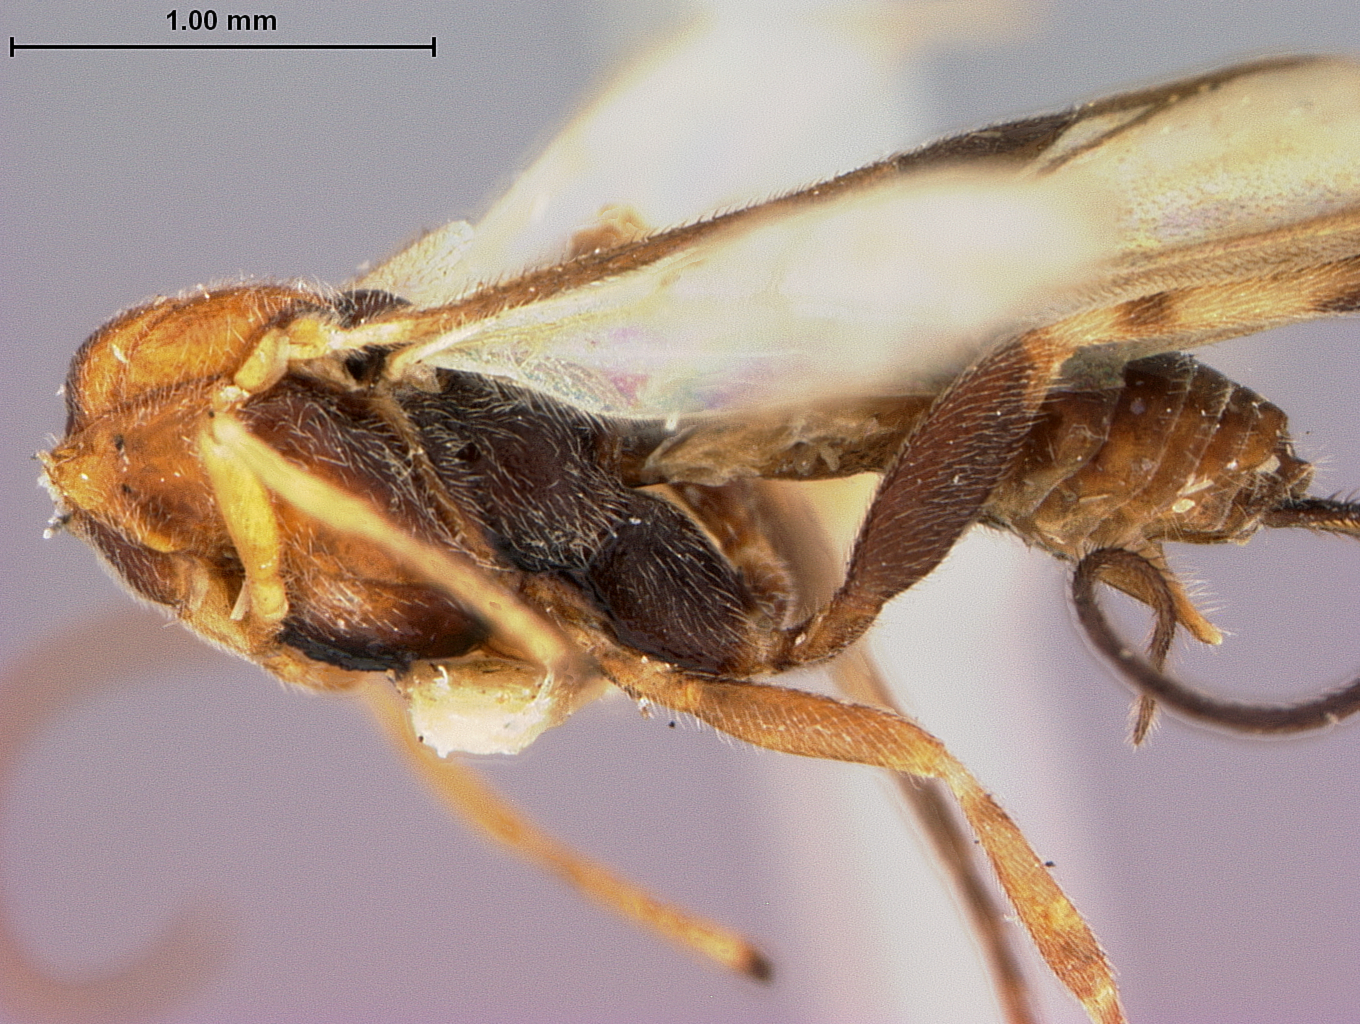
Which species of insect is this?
Camptothlipsis philippinensis
